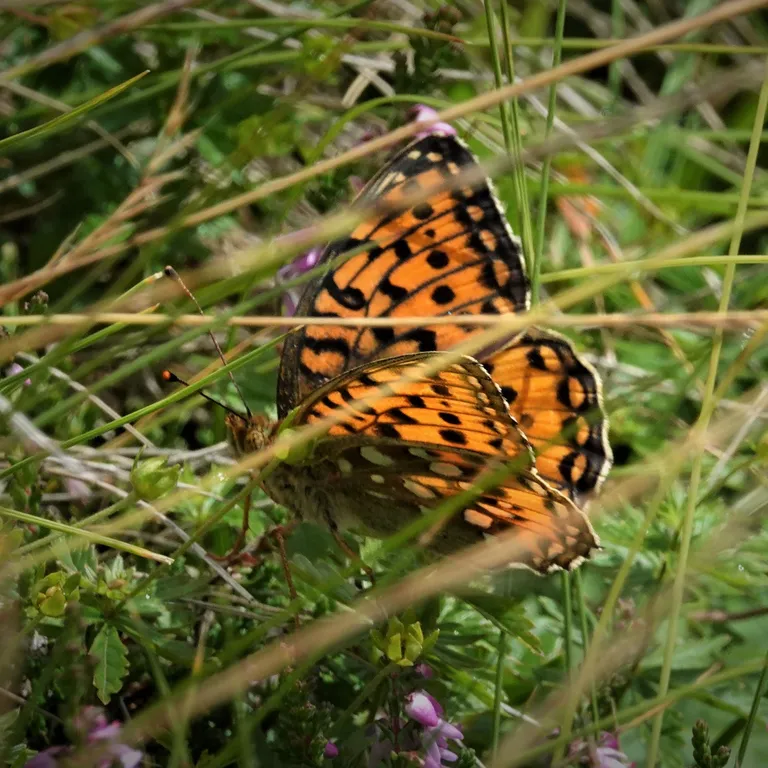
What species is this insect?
Speyeria aglaja
